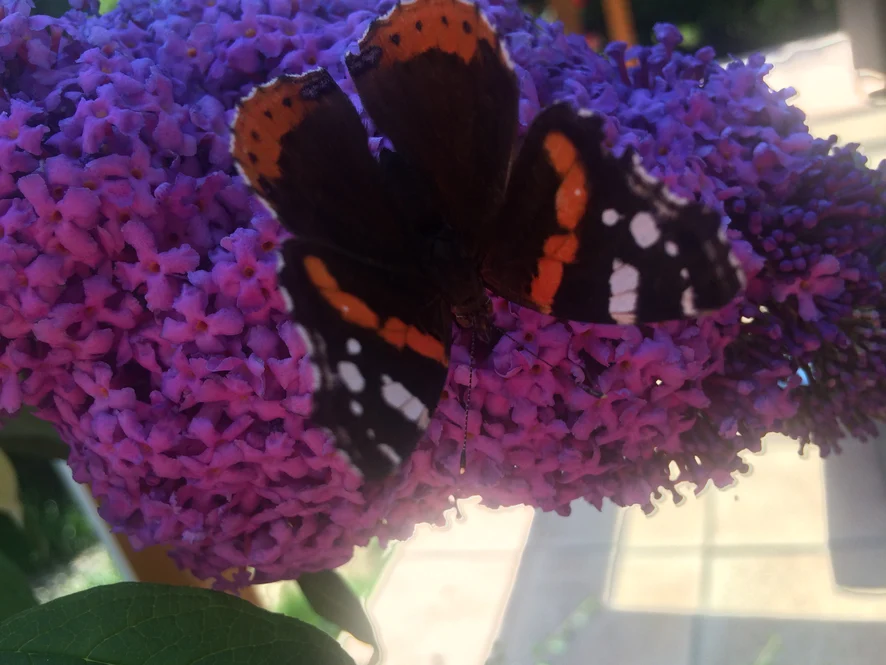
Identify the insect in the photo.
Vanessa atalanta
